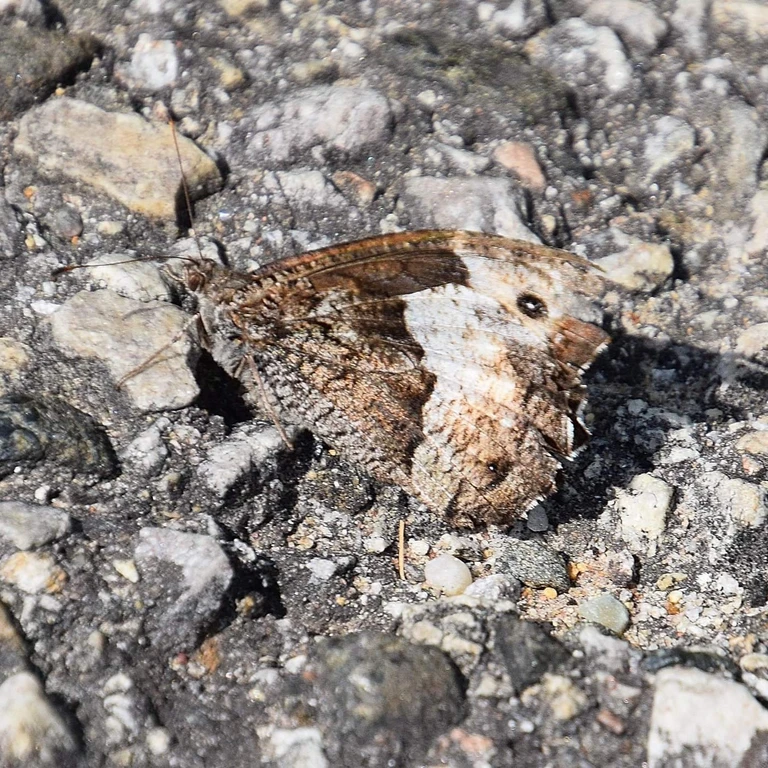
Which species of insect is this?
Hipparchia fagi
